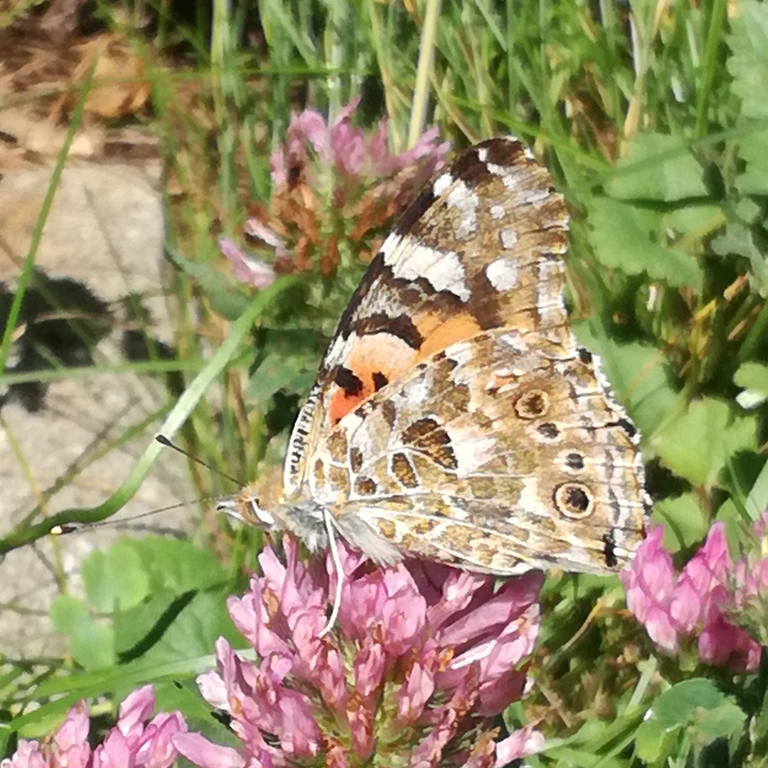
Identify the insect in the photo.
Vanessa cardui
